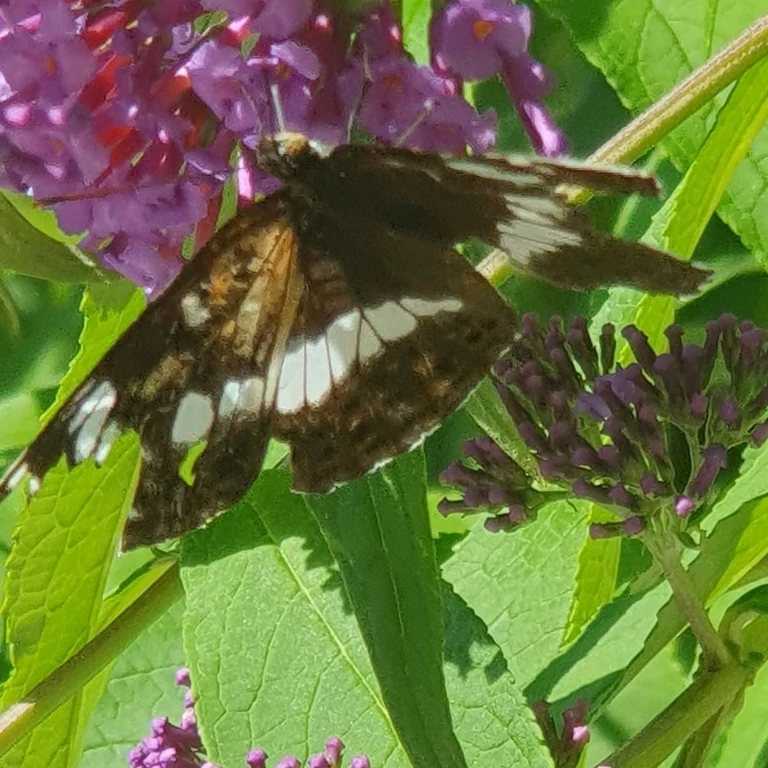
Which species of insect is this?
Limenitis camilla (also Ladoga camilla)
